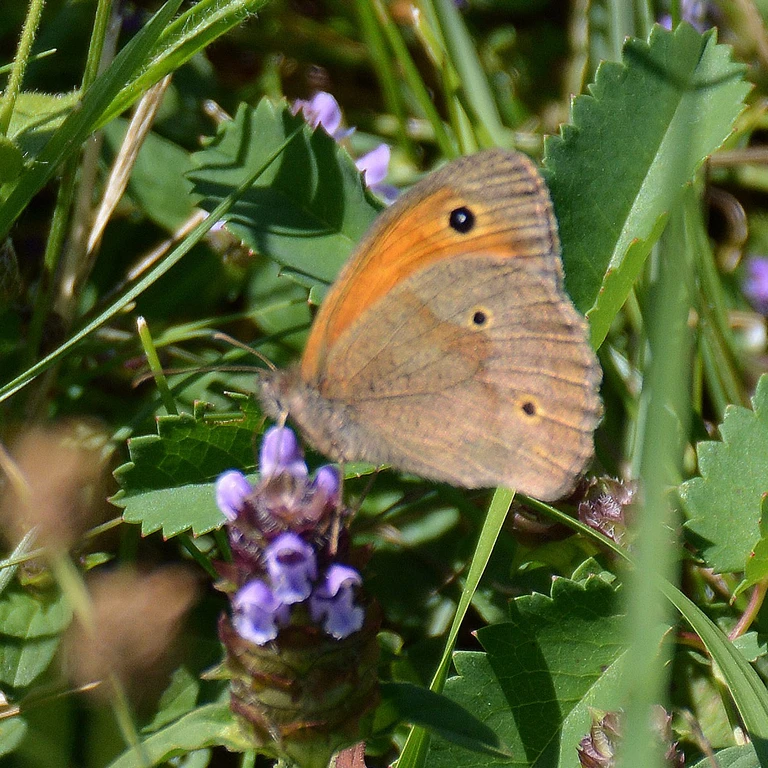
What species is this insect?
Maniola jurtina
